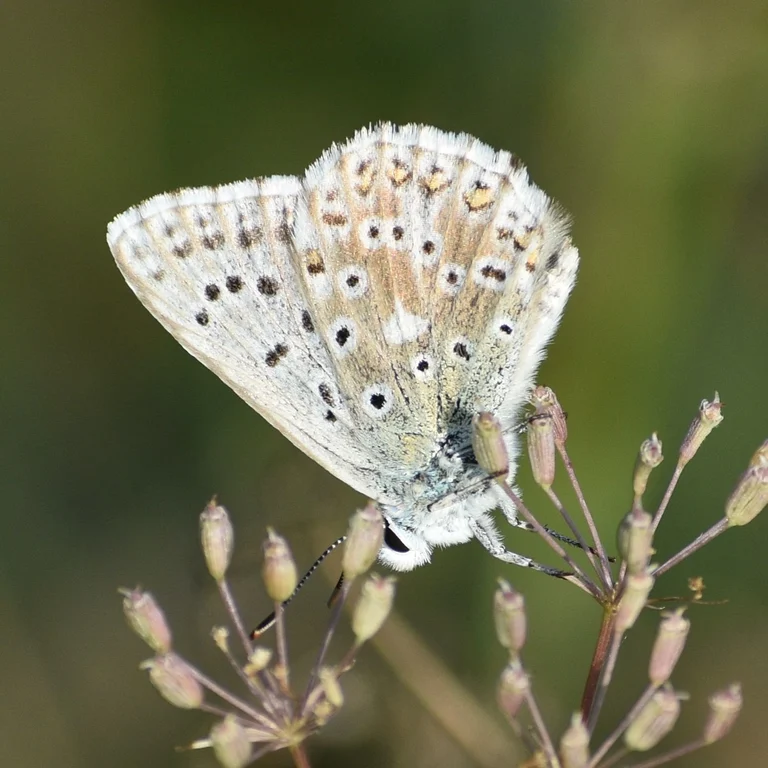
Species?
Lysandra coridon
